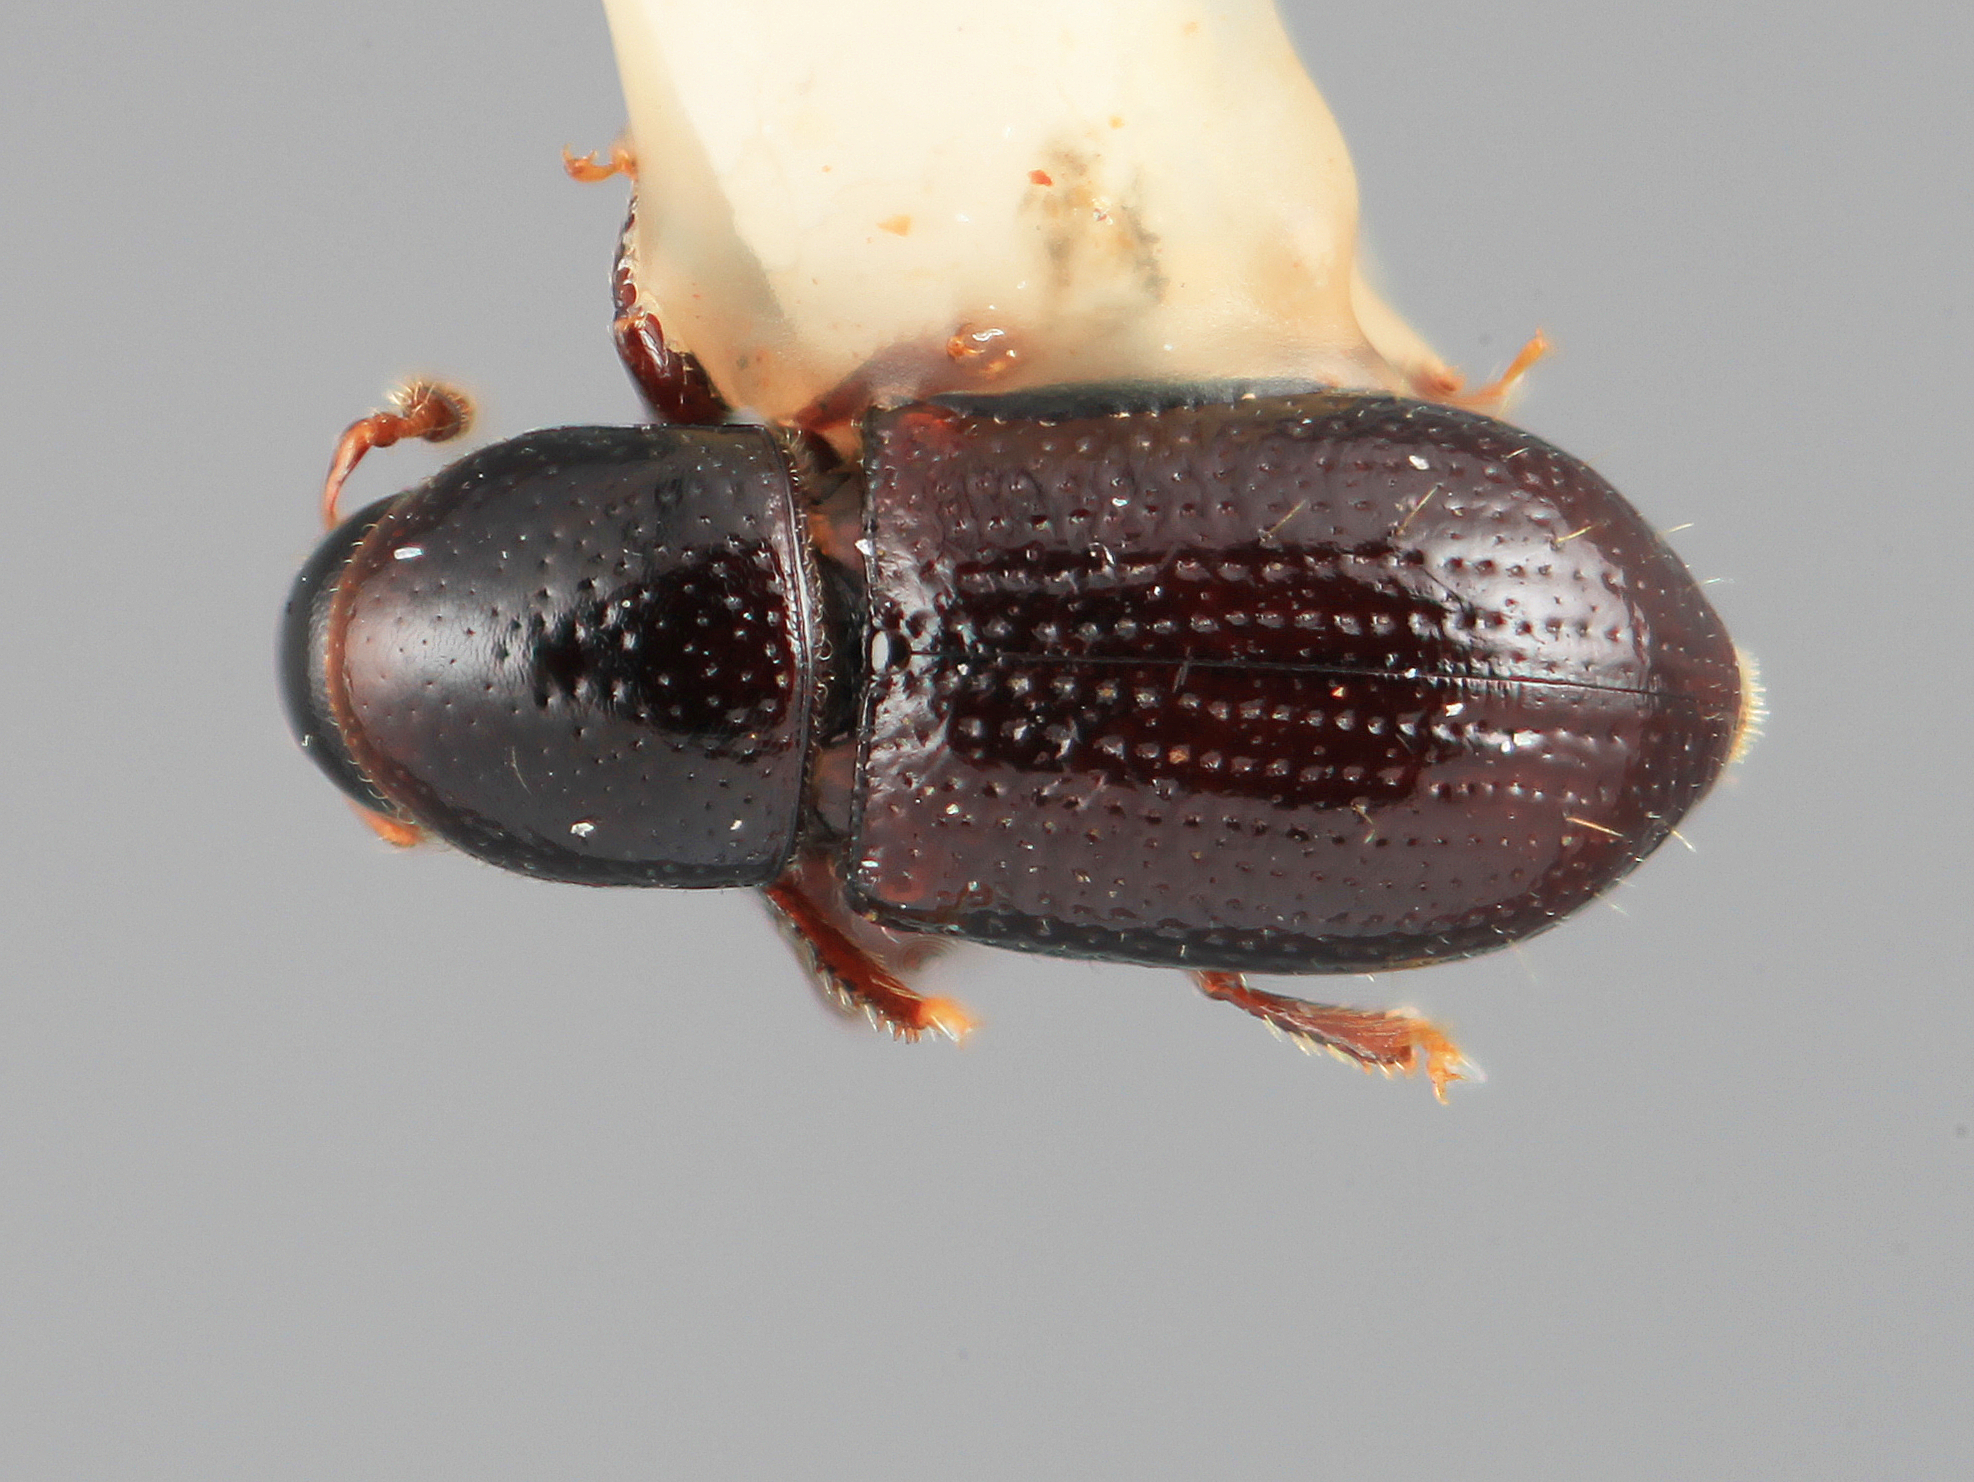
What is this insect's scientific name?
Scolytodes radiatus
